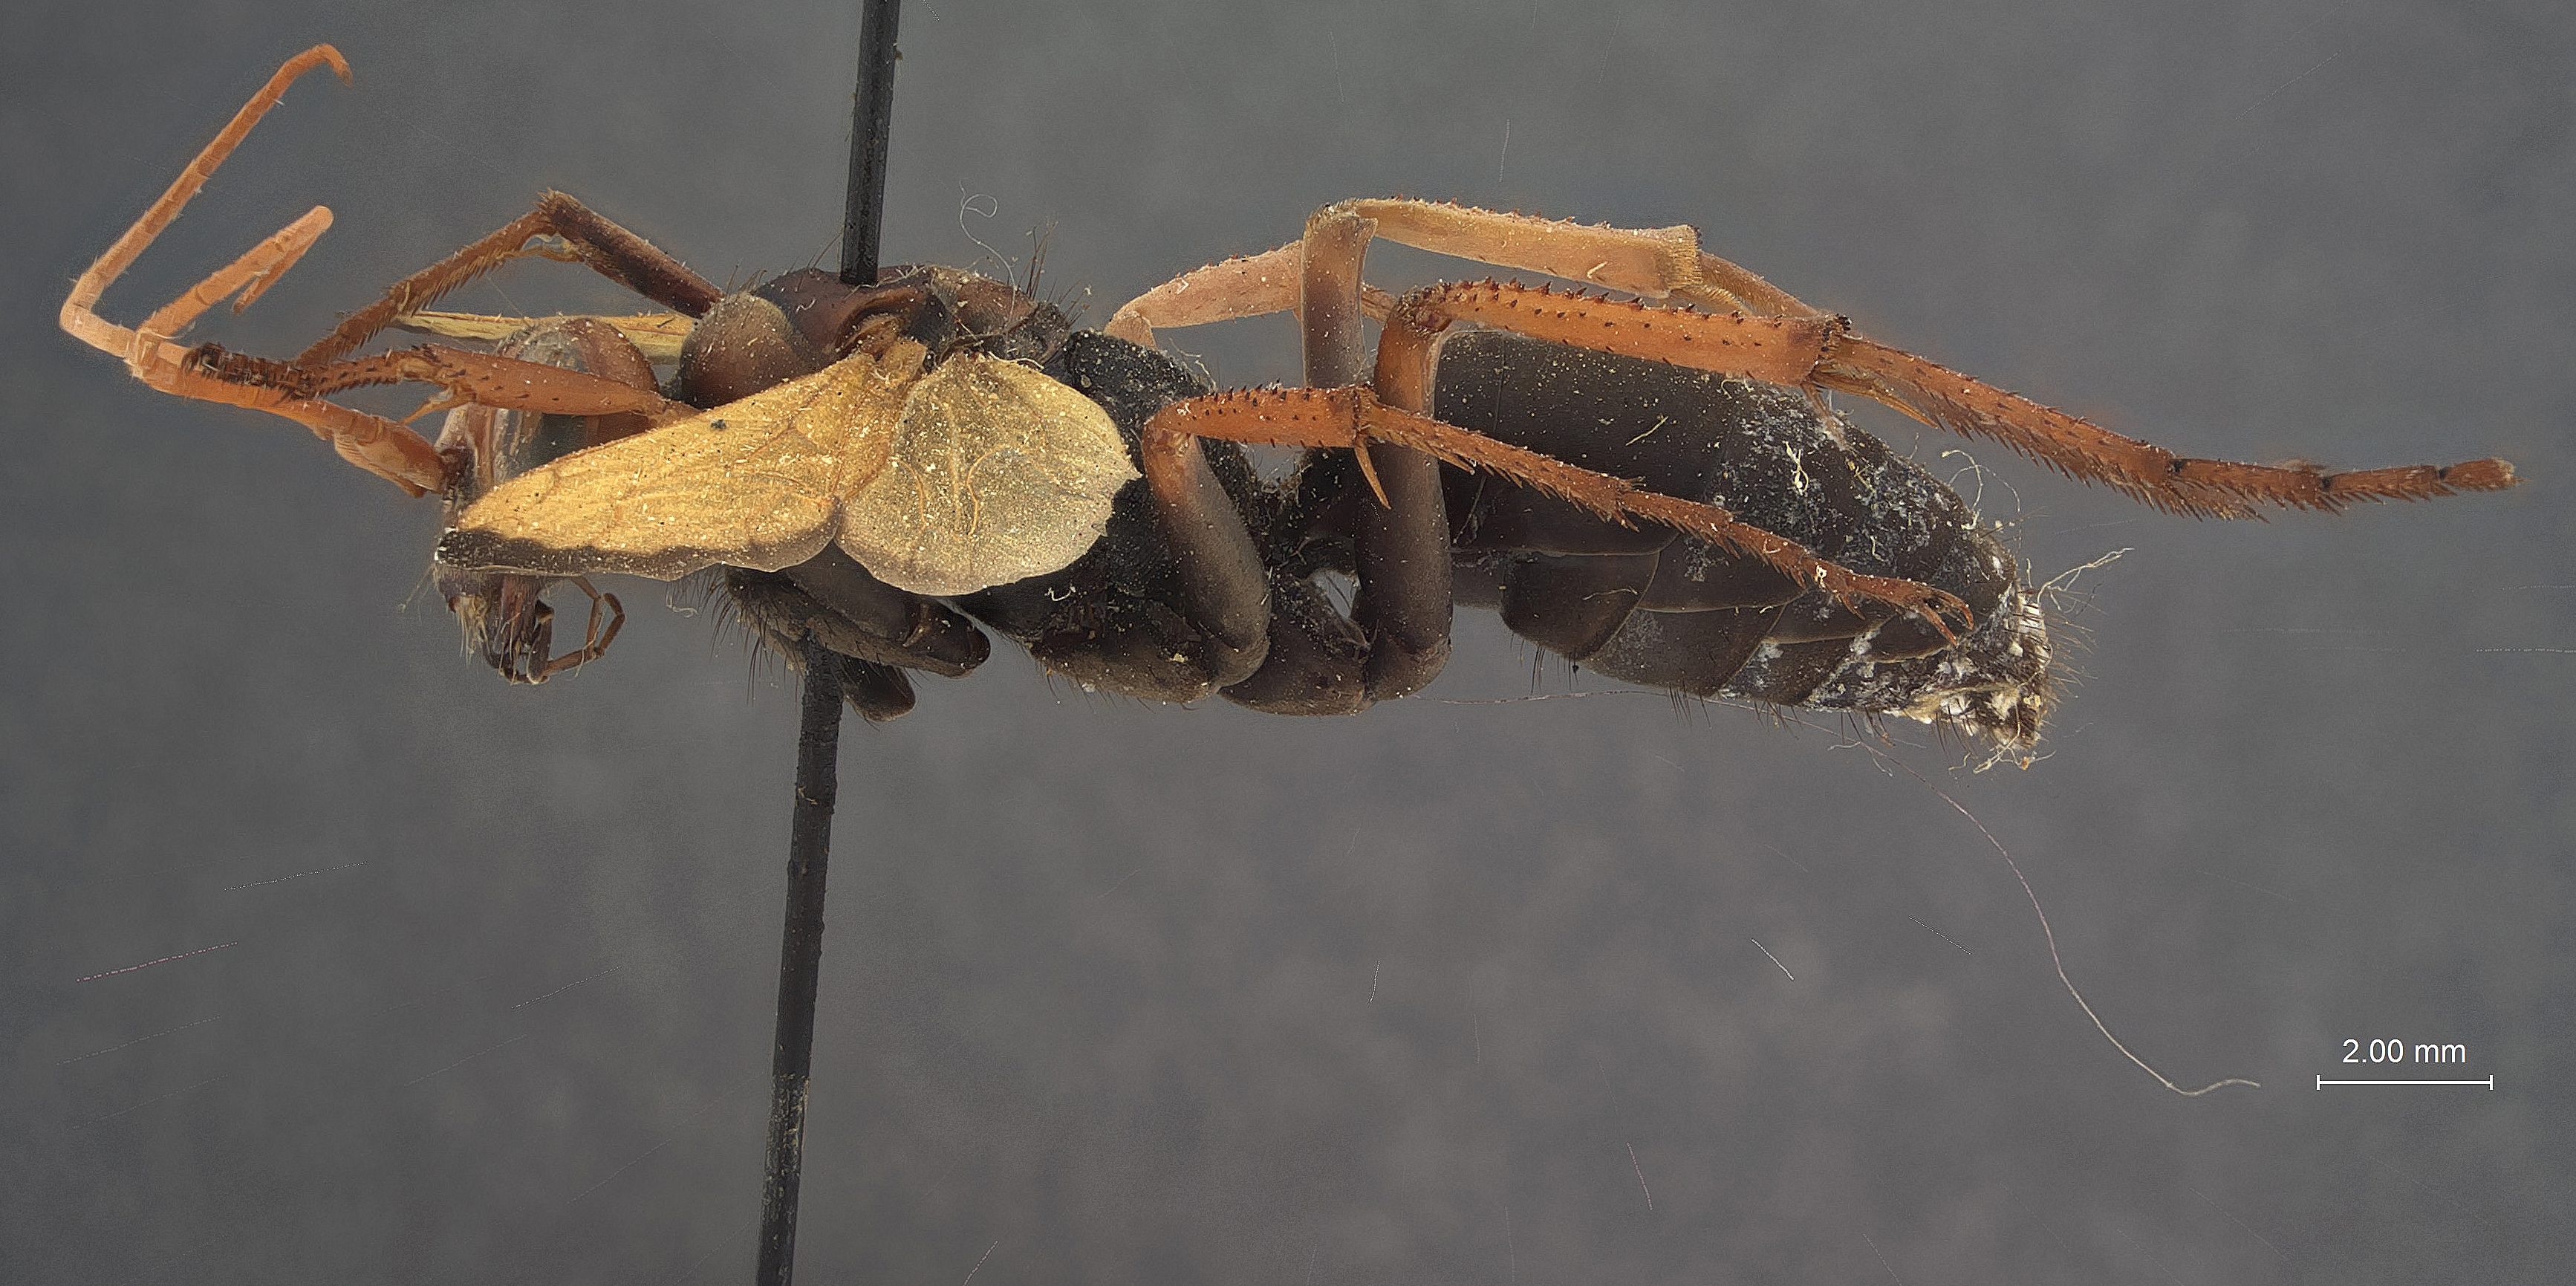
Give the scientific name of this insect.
Cryptochilus niloticus
